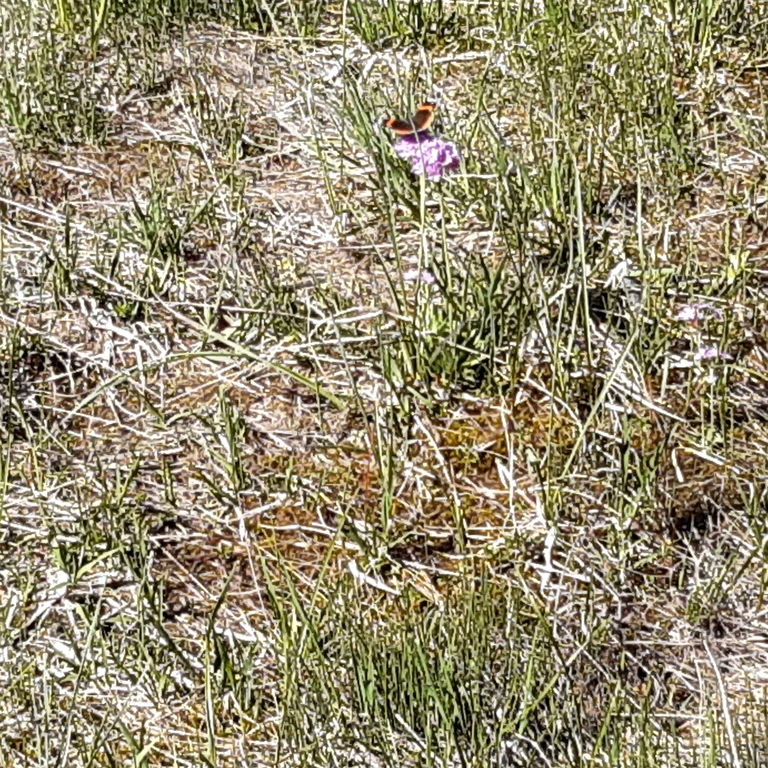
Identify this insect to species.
Vanessa atalanta
